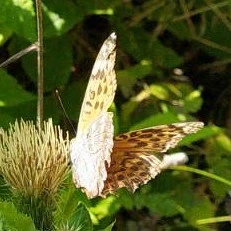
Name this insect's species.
Argynnis paphia
